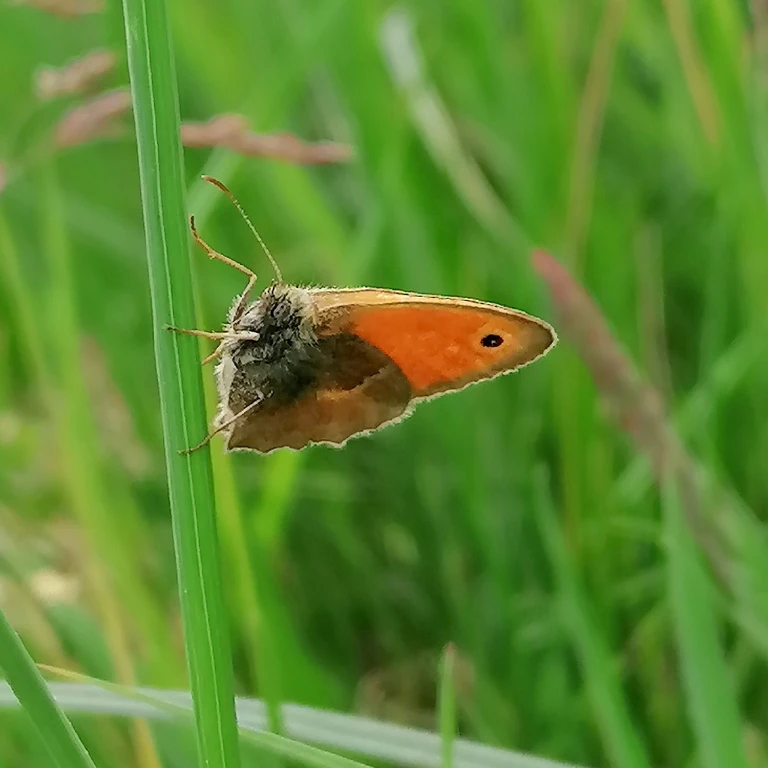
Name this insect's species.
Coenonympha pamphilus
